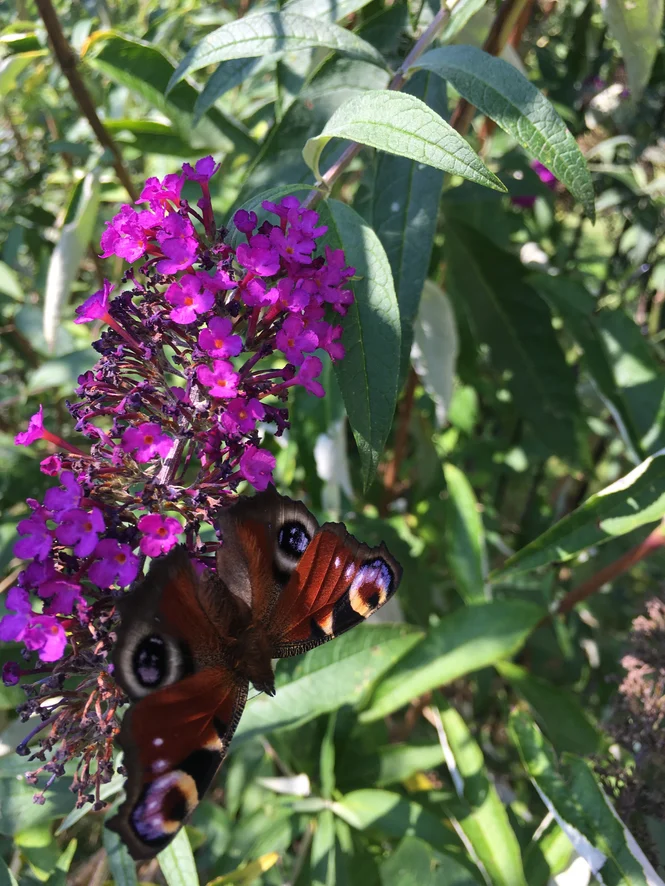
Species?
Aglais io
